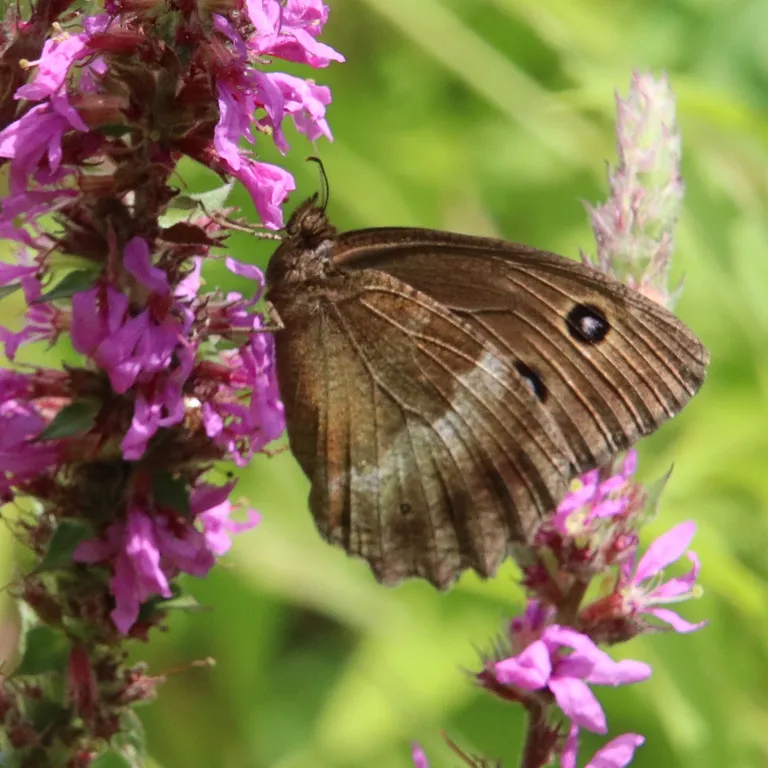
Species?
Minois dryas
